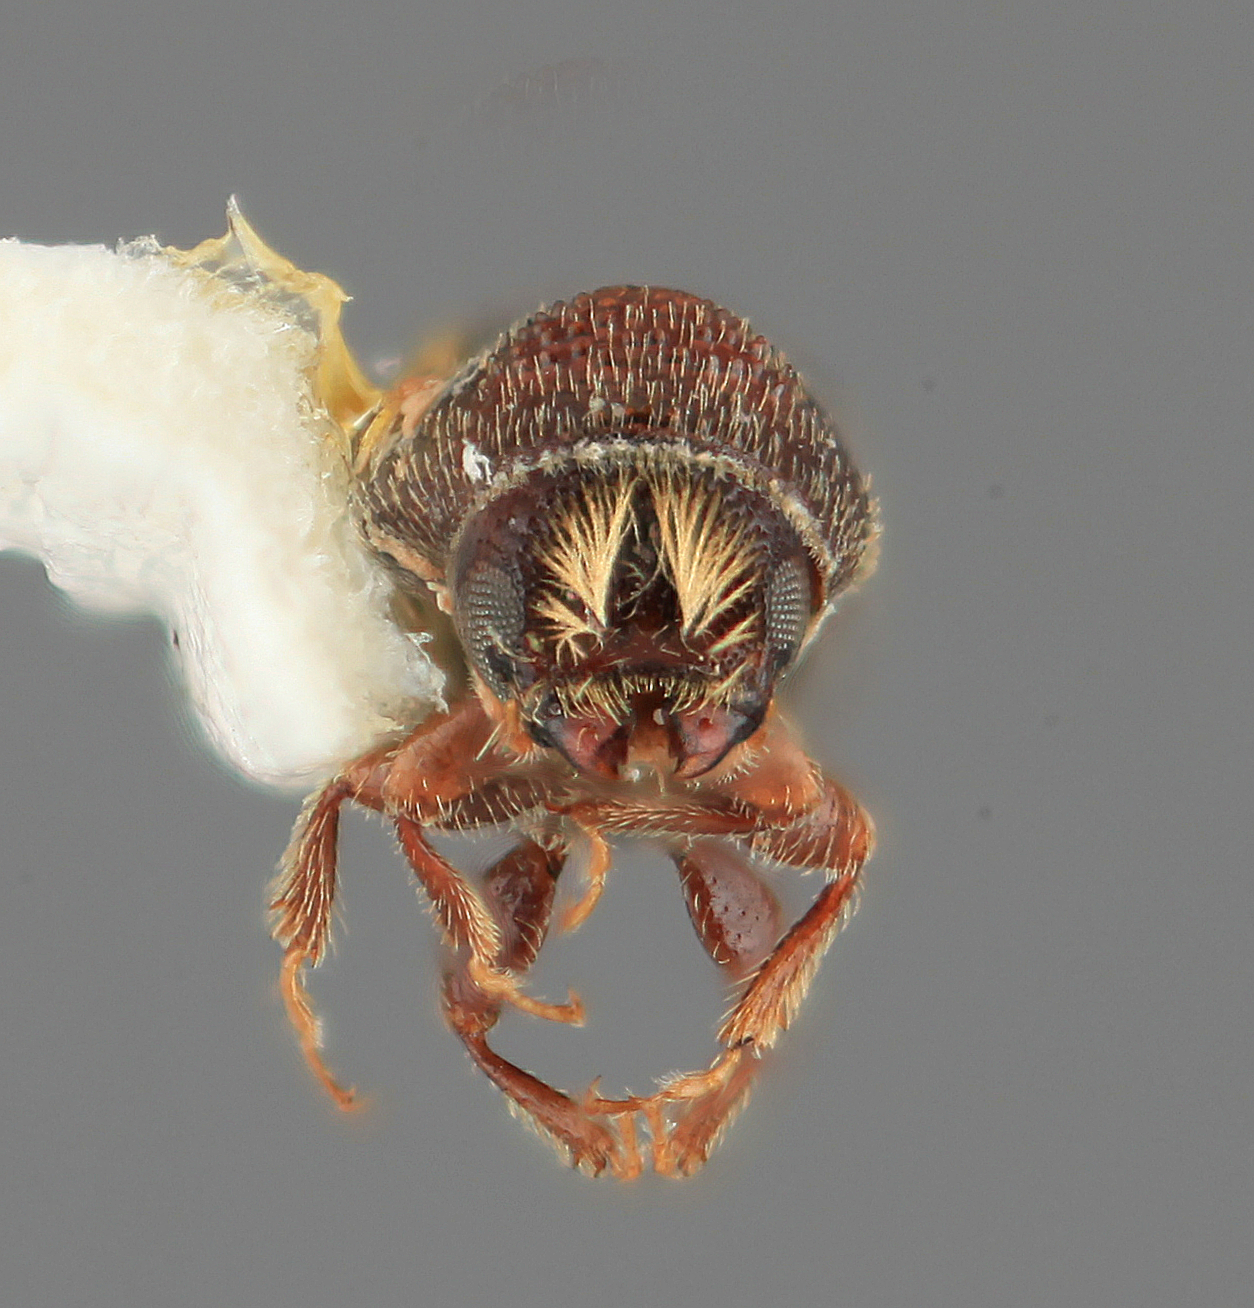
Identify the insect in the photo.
Pityophthorus mormon
